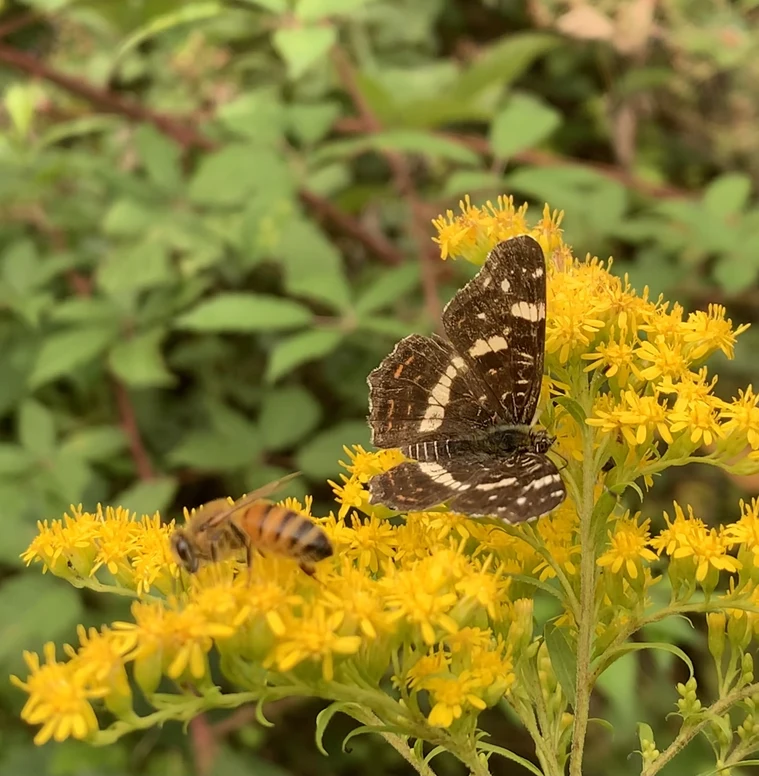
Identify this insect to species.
Araschnia levana
